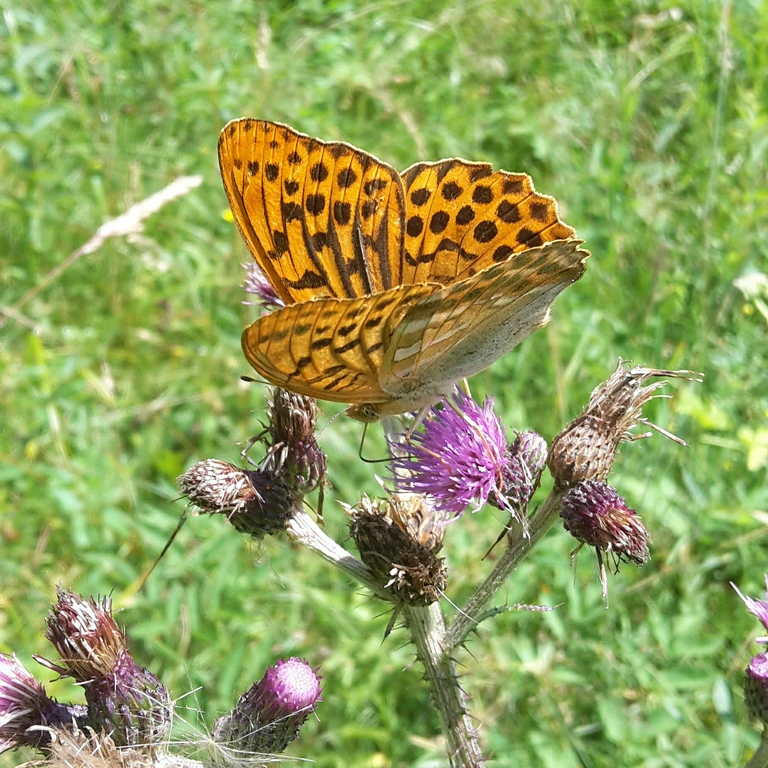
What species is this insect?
Argynnis paphia
